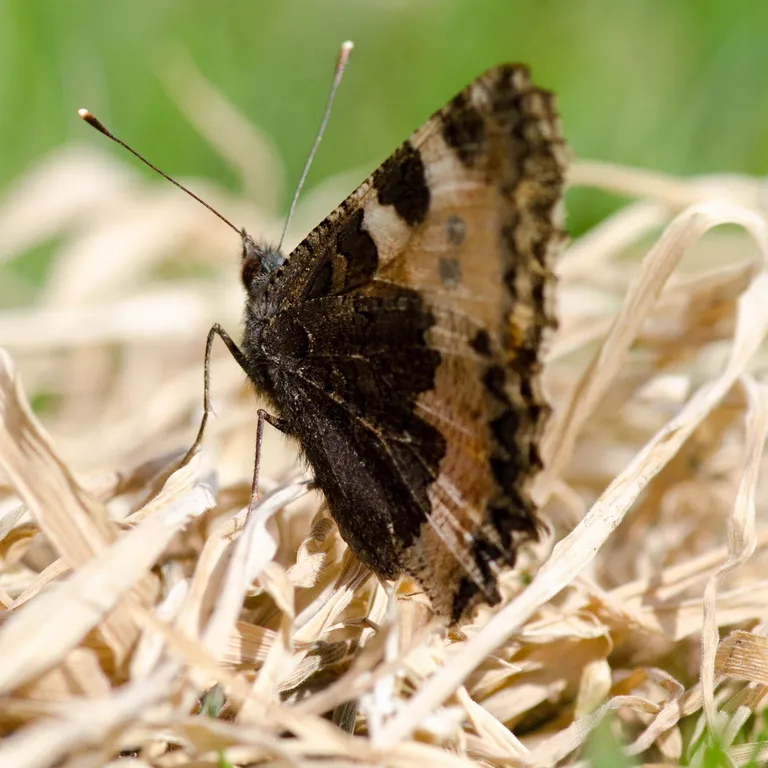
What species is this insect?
Aglais urticae
